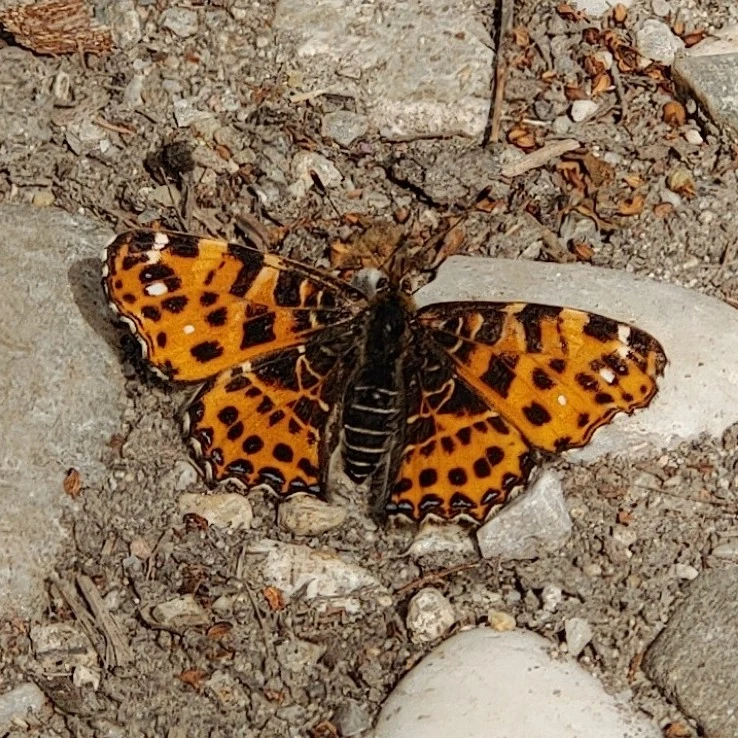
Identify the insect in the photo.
Araschnia levana
